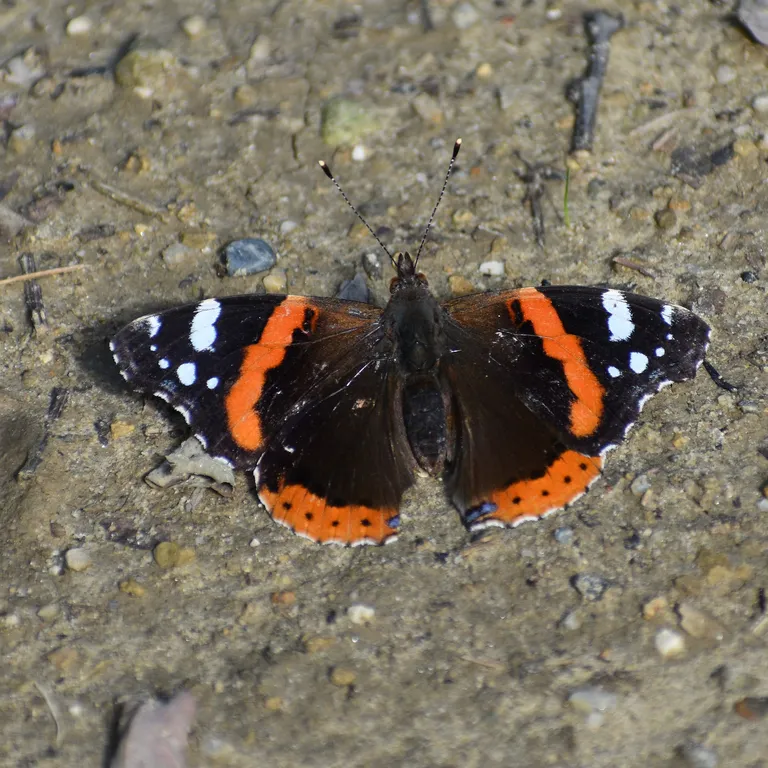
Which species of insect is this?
Vanessa atalanta
